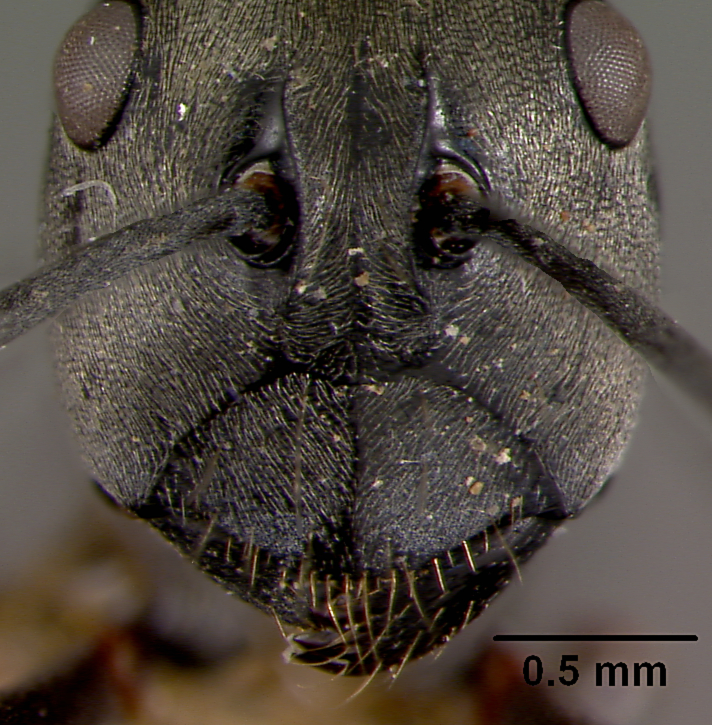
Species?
Polyrhachis malaensis
